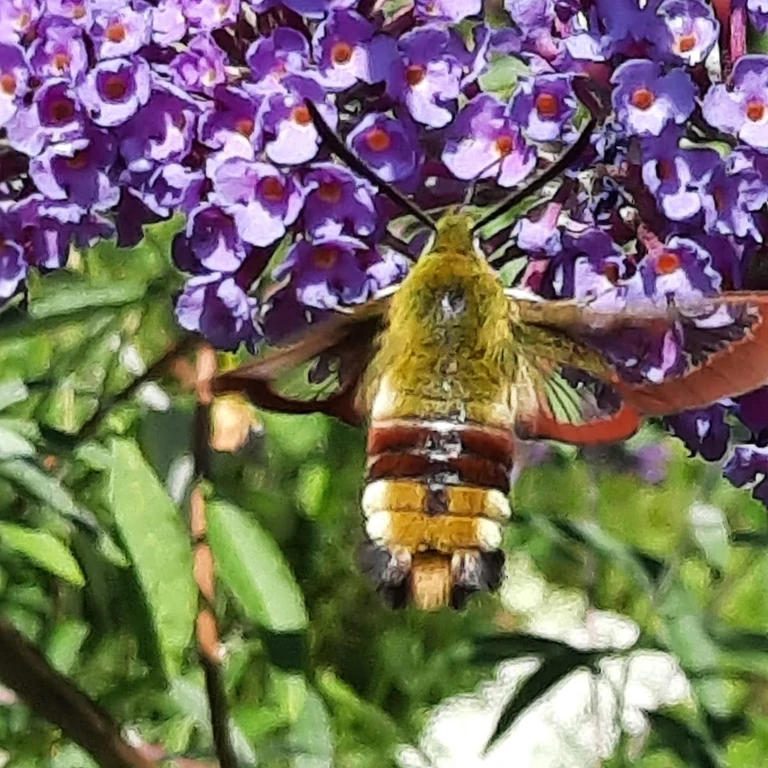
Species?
Hemaris fuciformis
